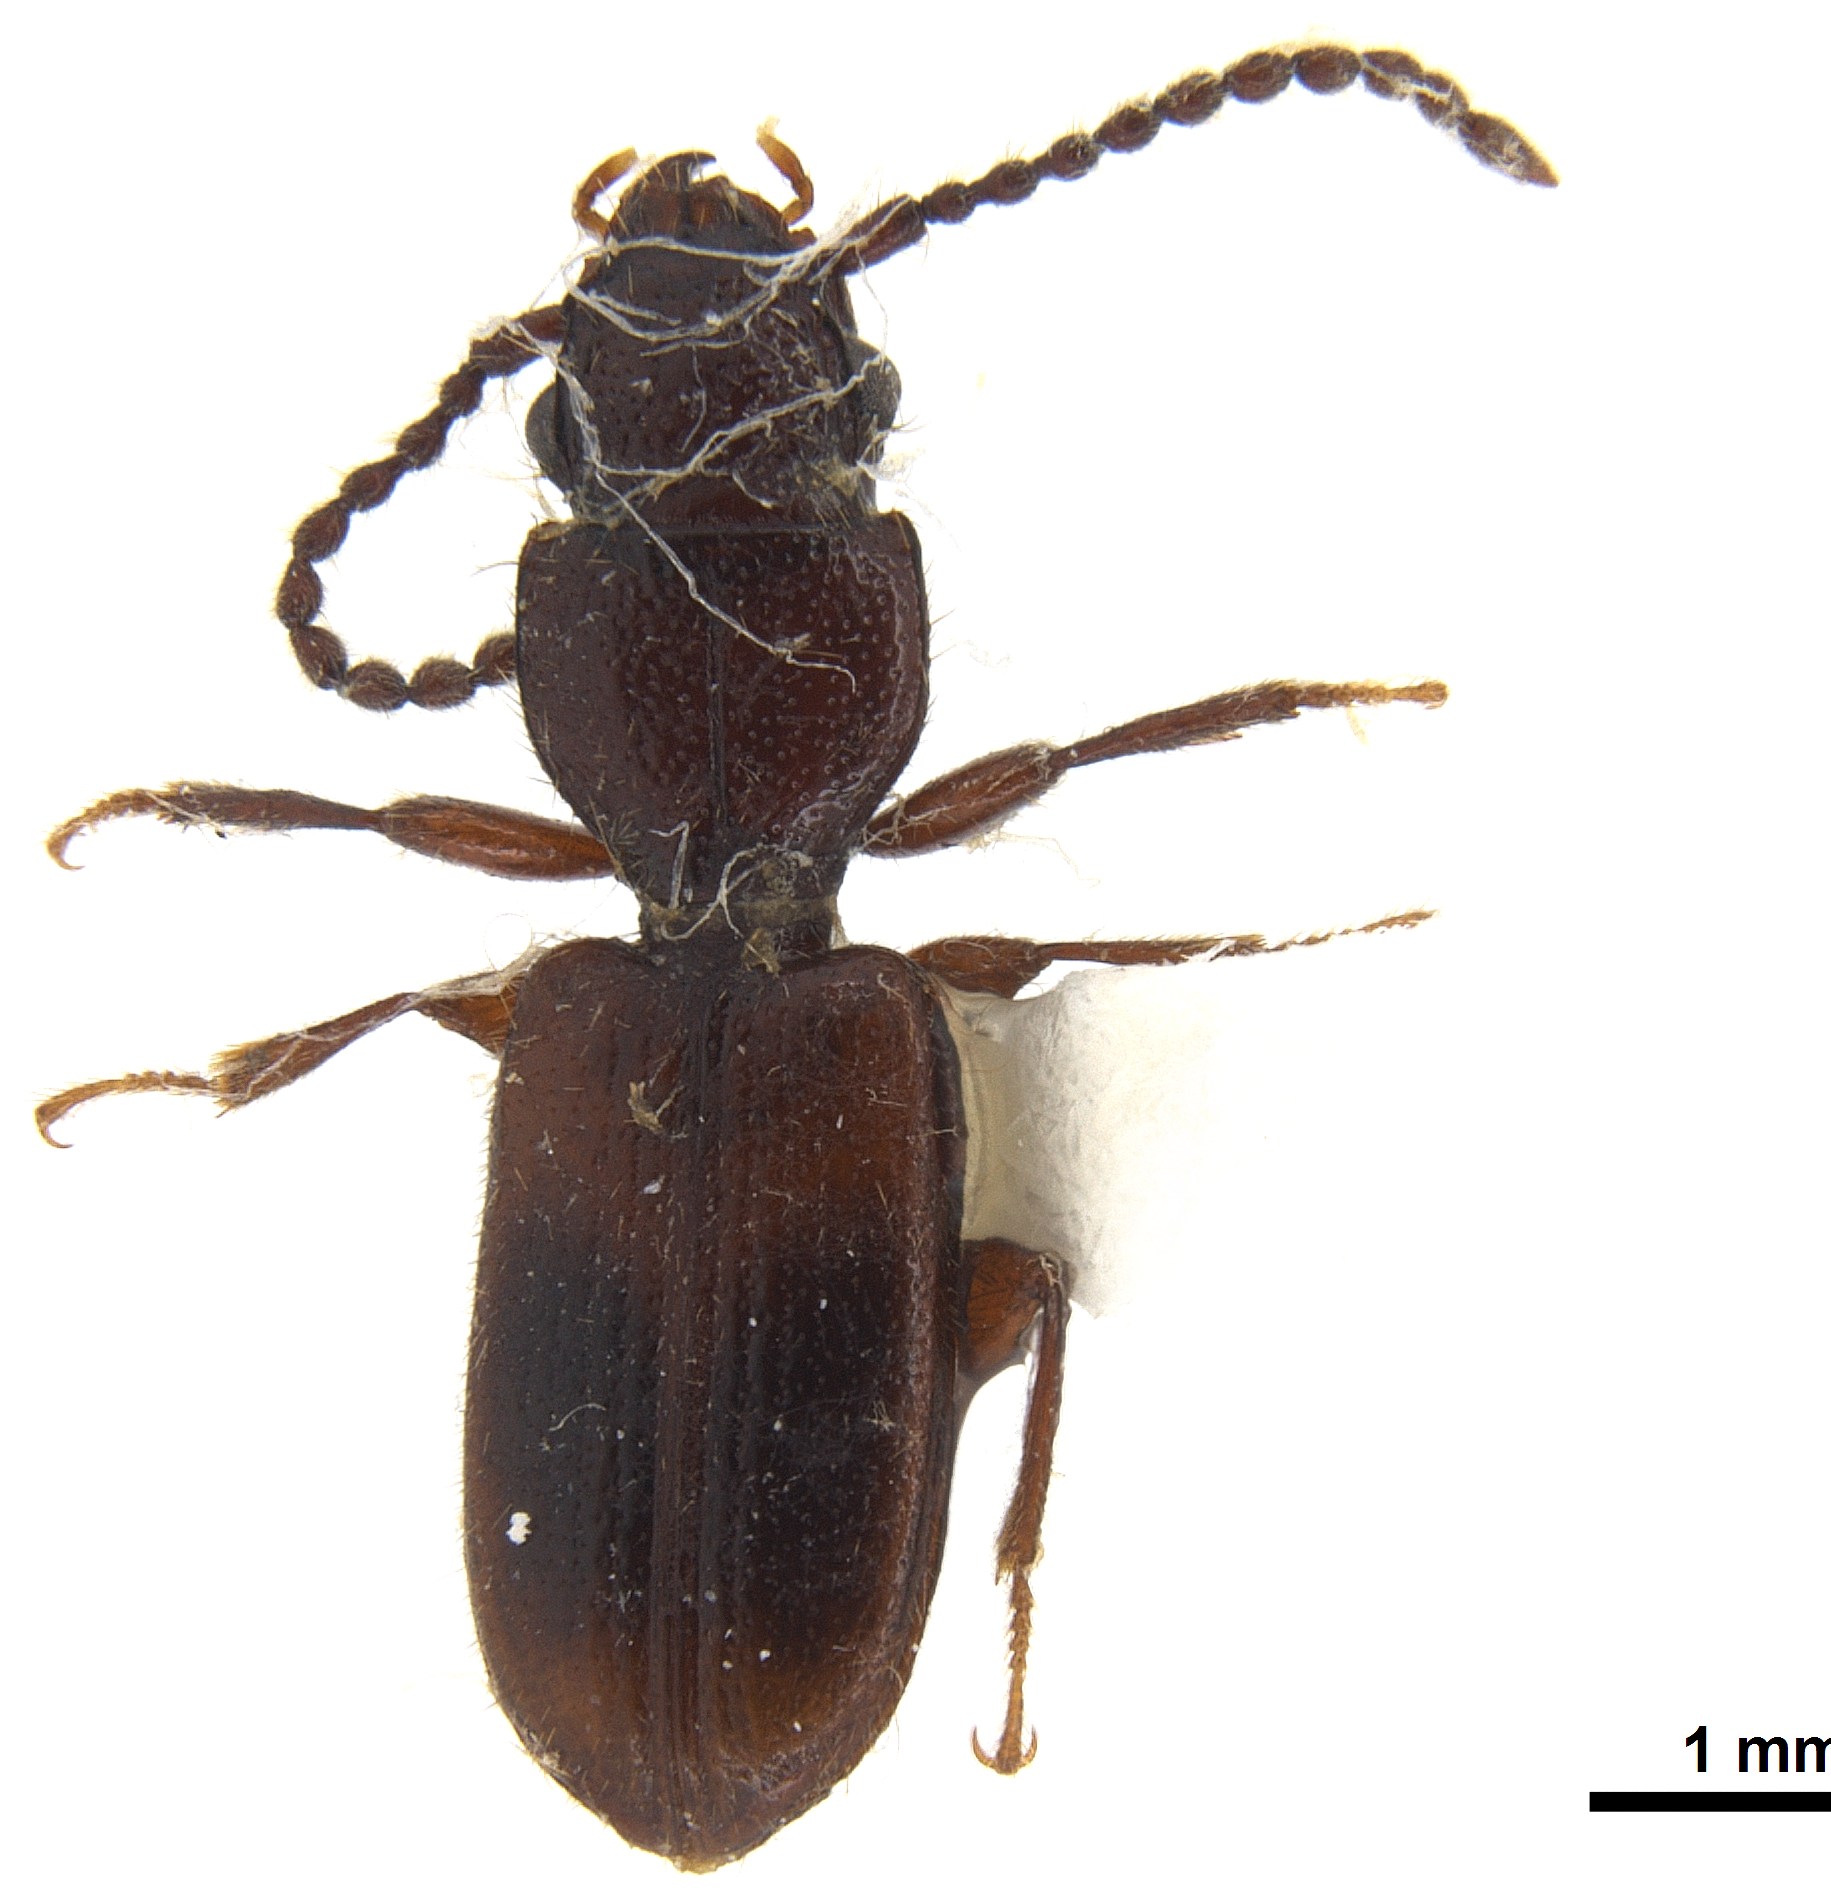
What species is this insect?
Cymbionotum helferi
